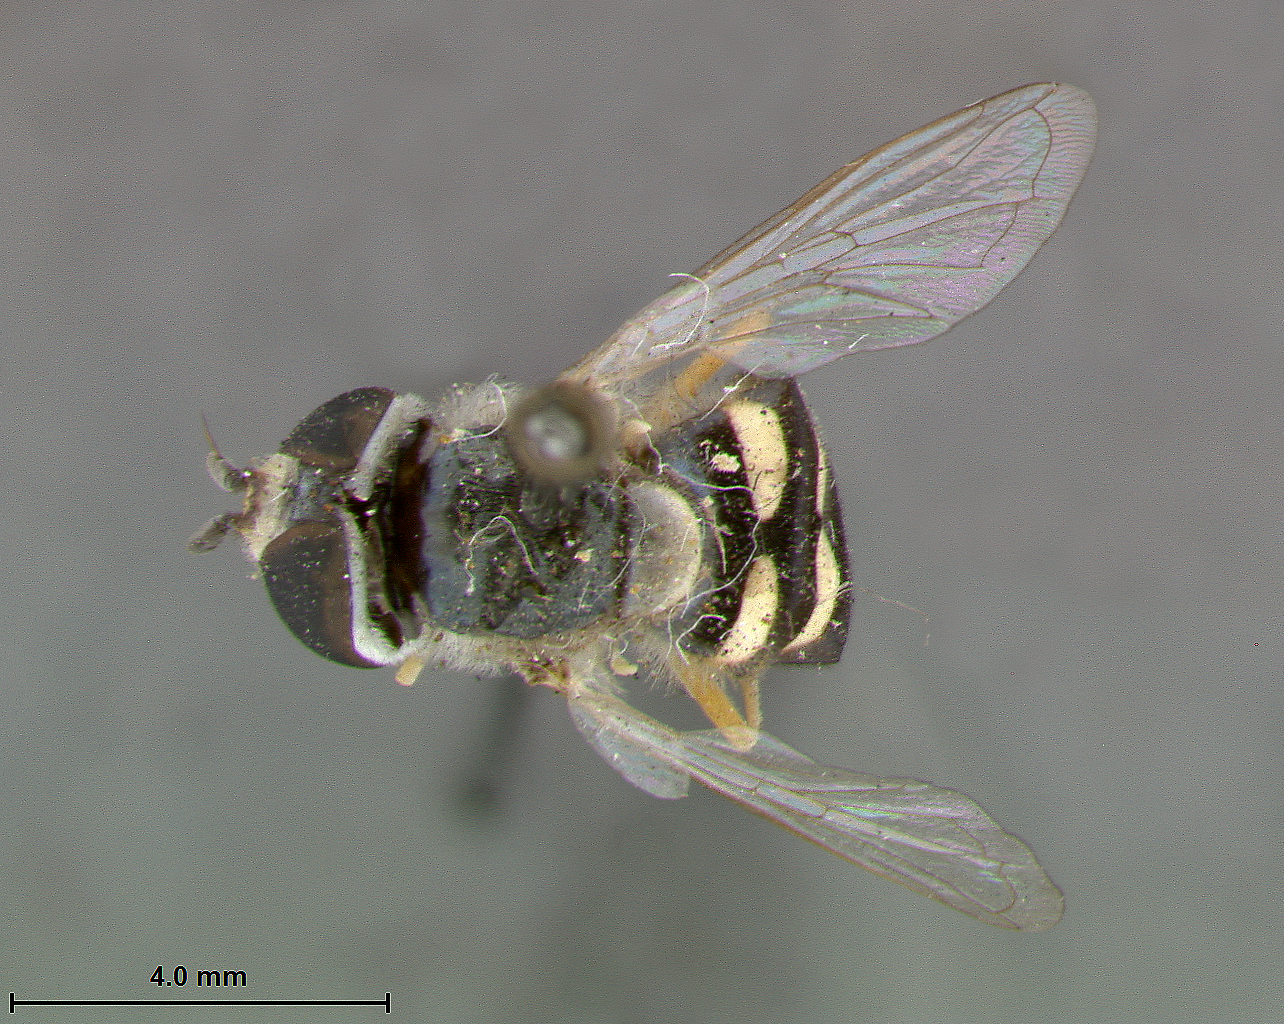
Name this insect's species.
Eupeodes braggii
